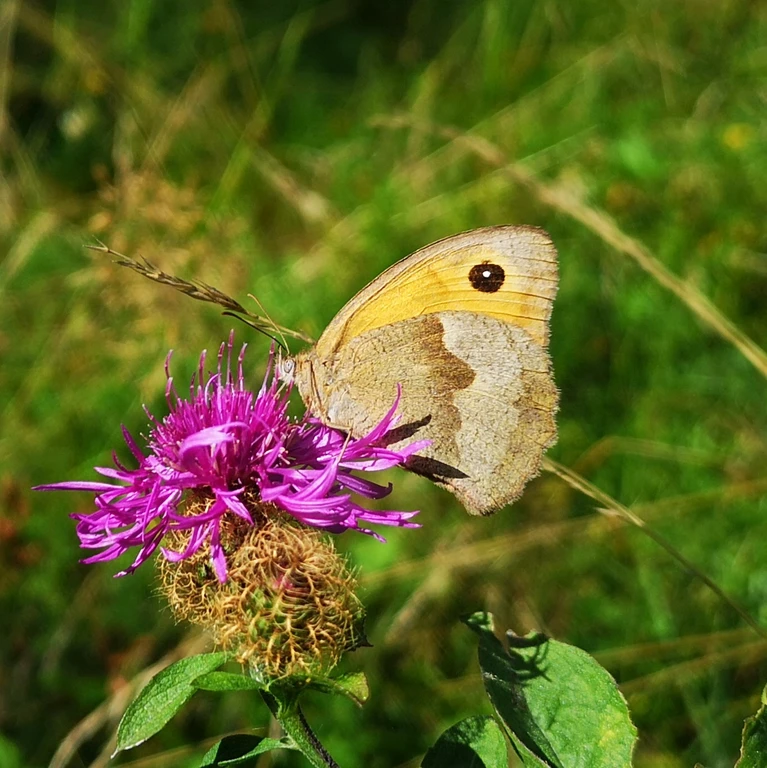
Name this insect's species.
Maniola jurtina
